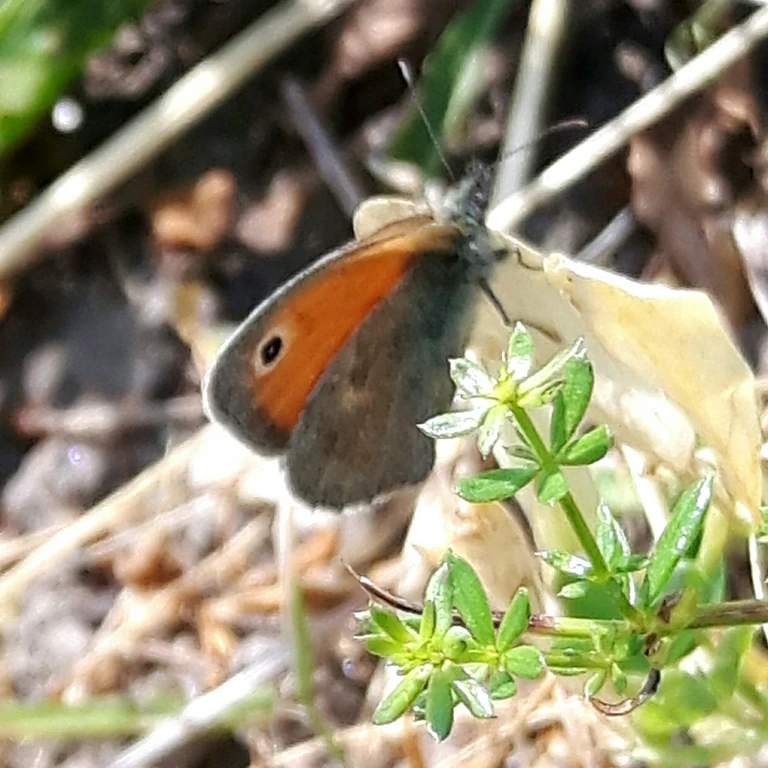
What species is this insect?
Coenonympha pamphilus
